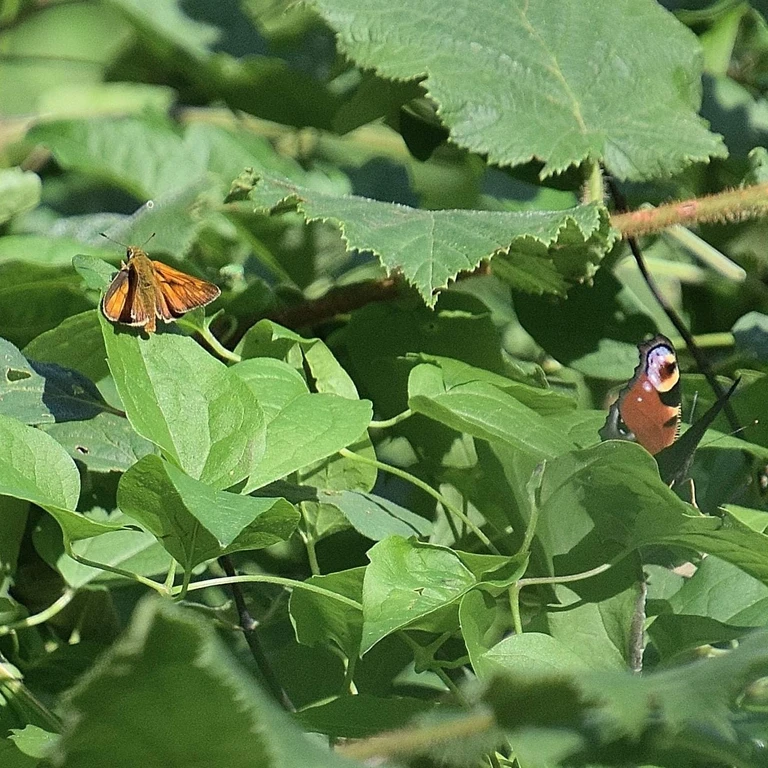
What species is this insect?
Ochlodes sylvanus (also Ochlodes venata)
